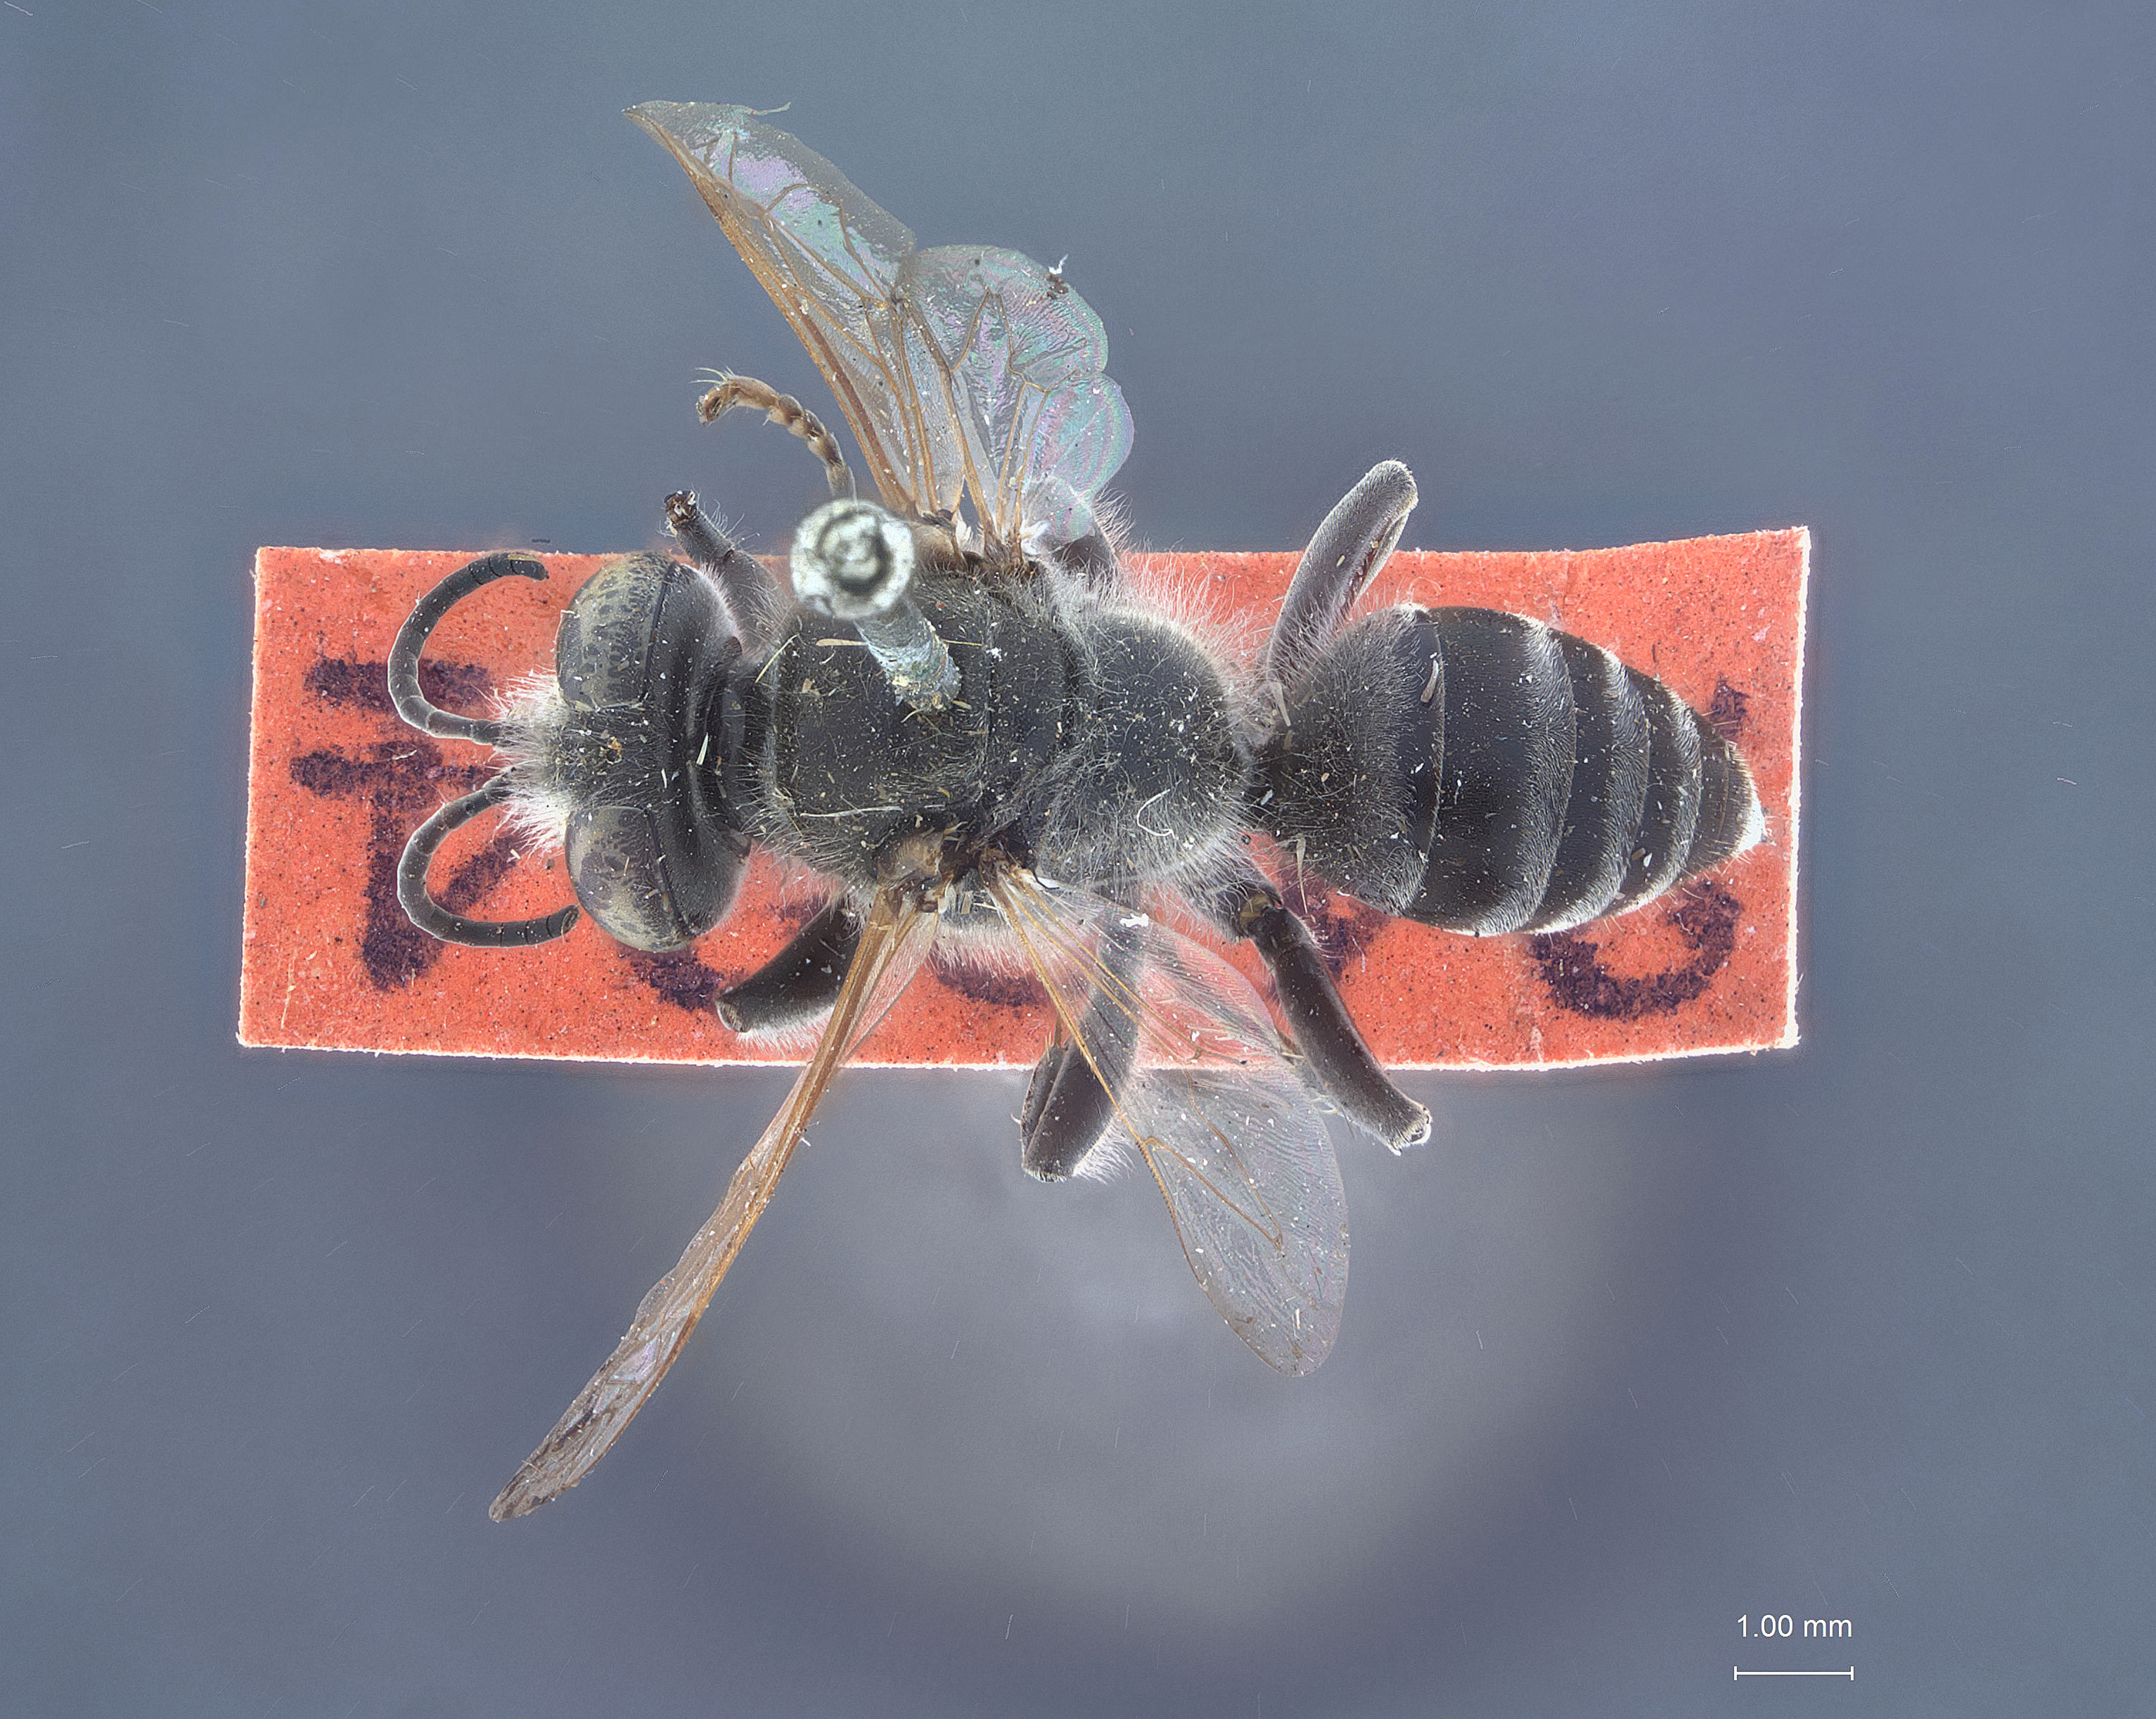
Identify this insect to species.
Tachytes pepticus
